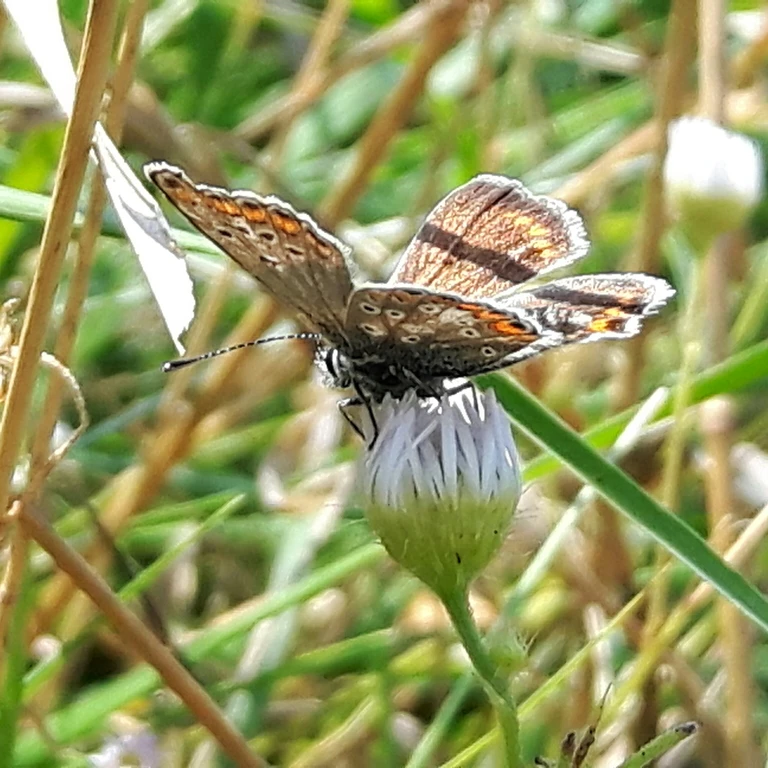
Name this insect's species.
Aricia agestis/artaxerxes
